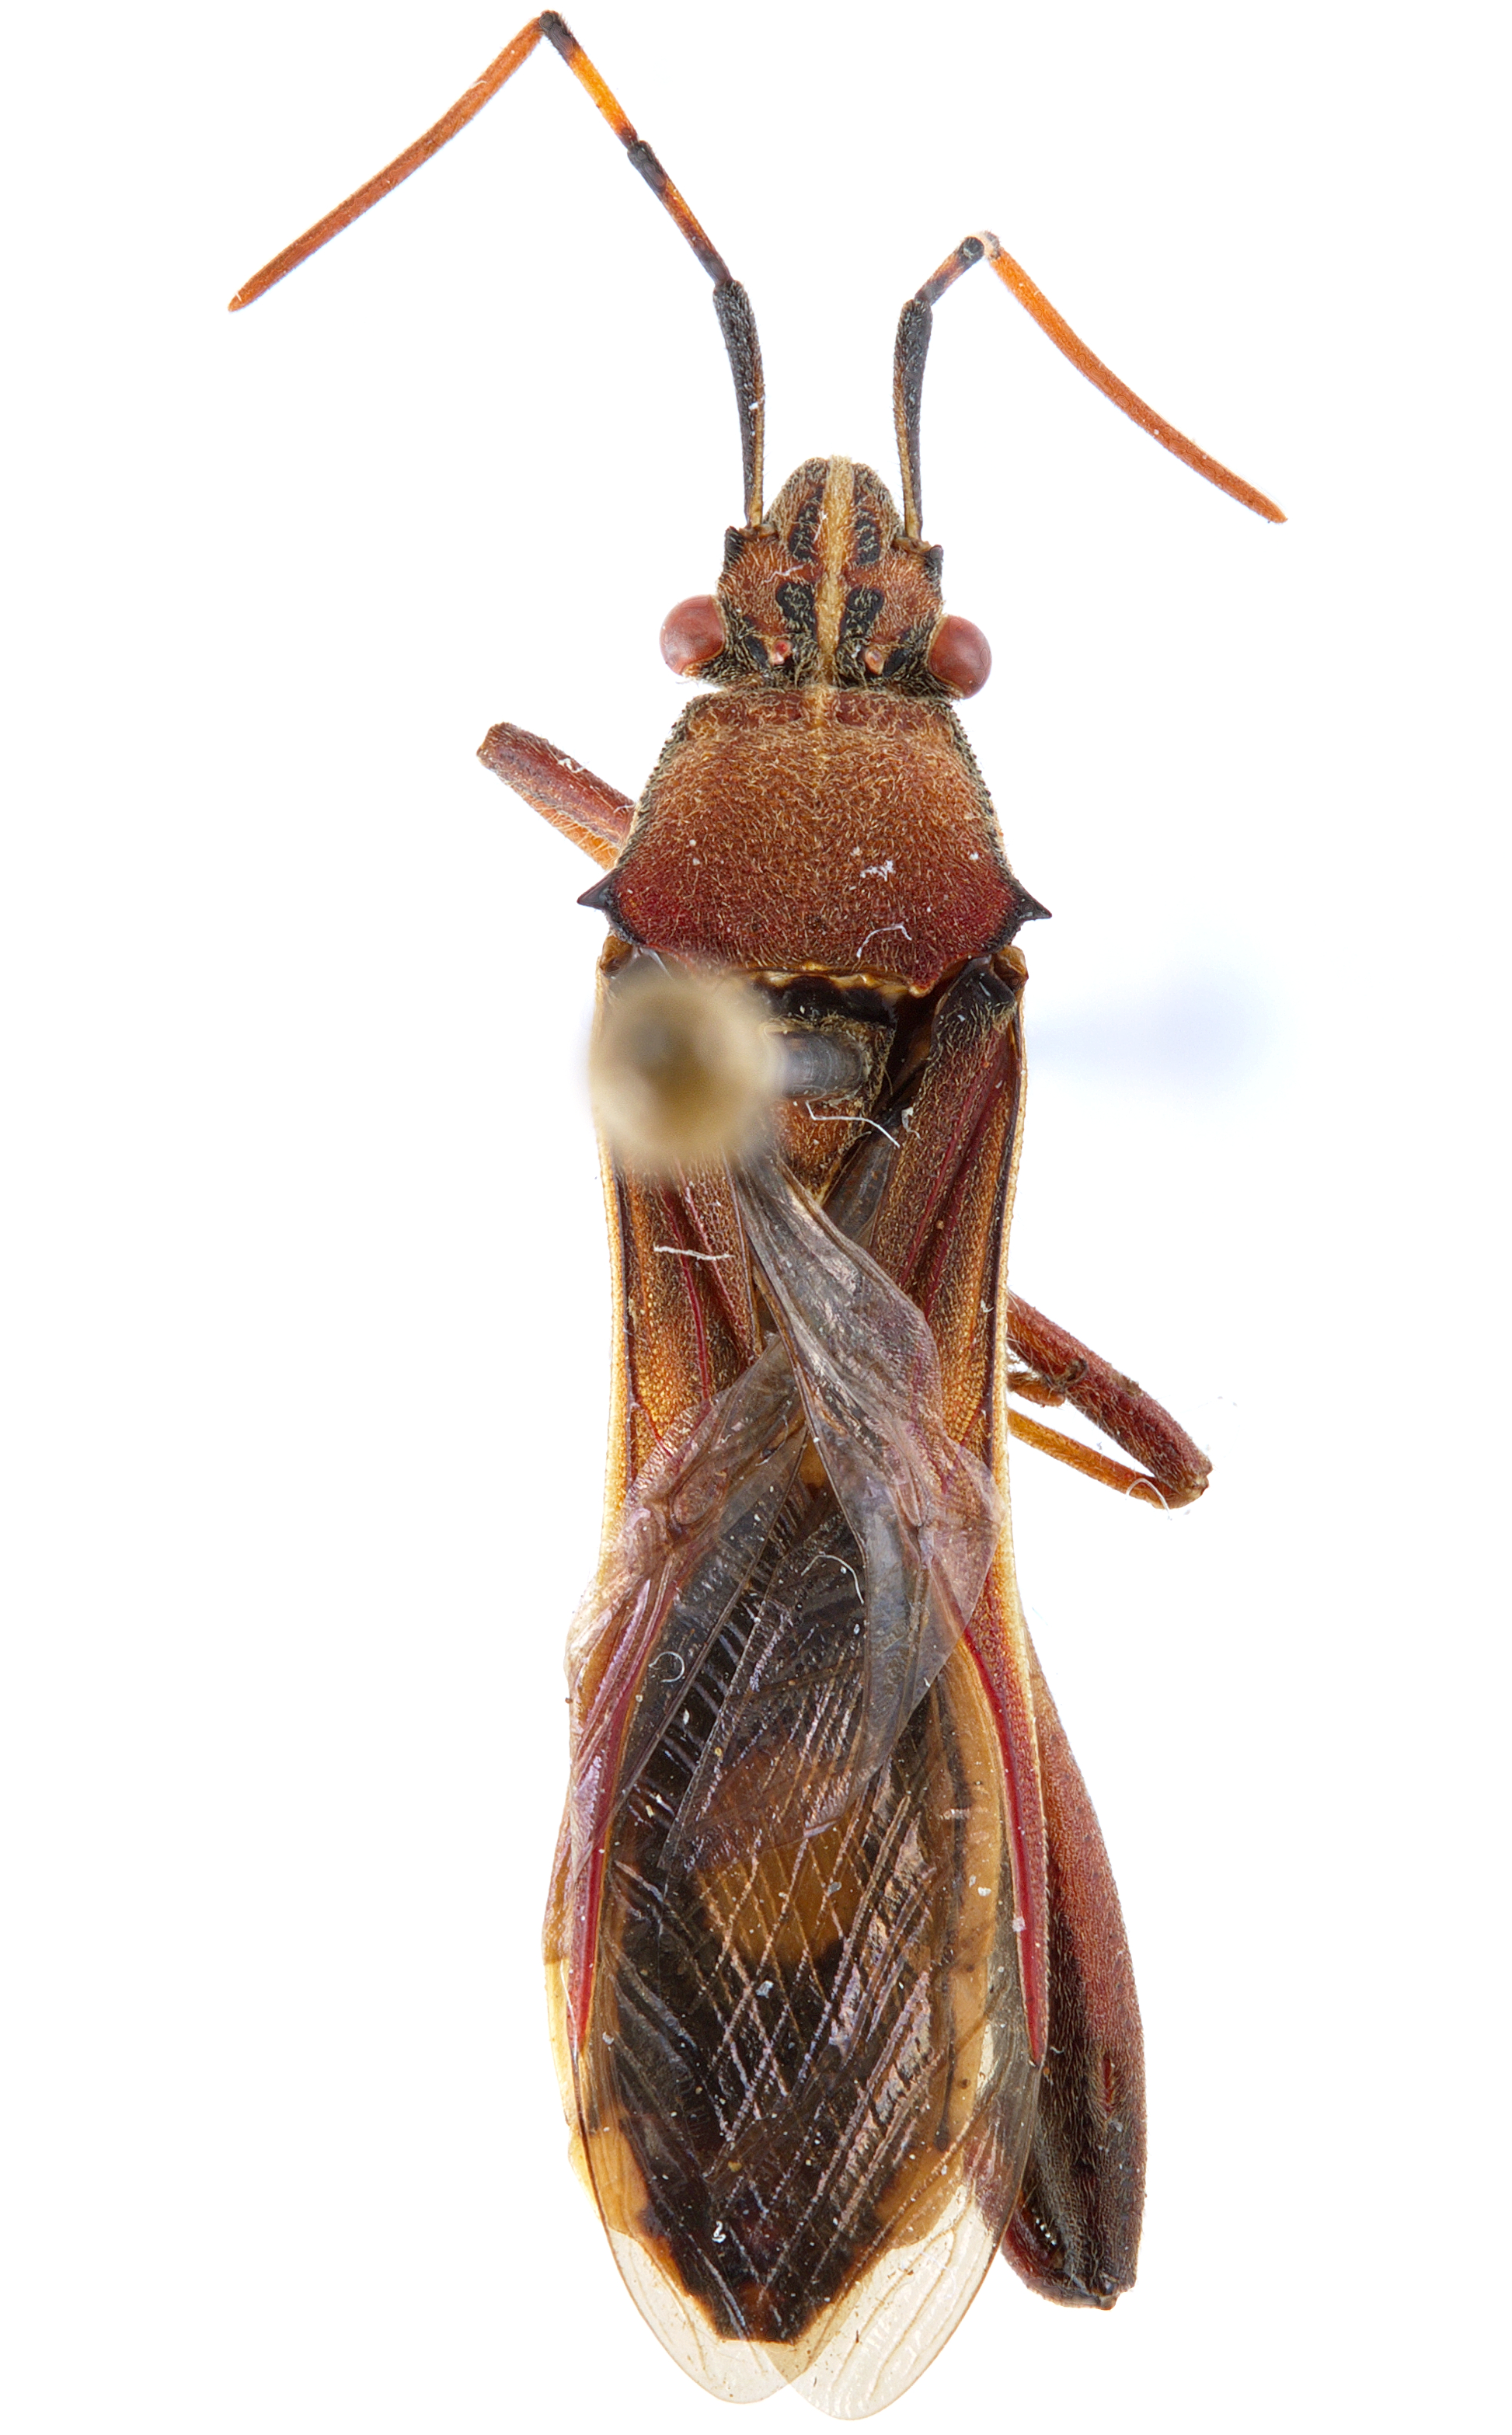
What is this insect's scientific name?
Mirperus jaculus
